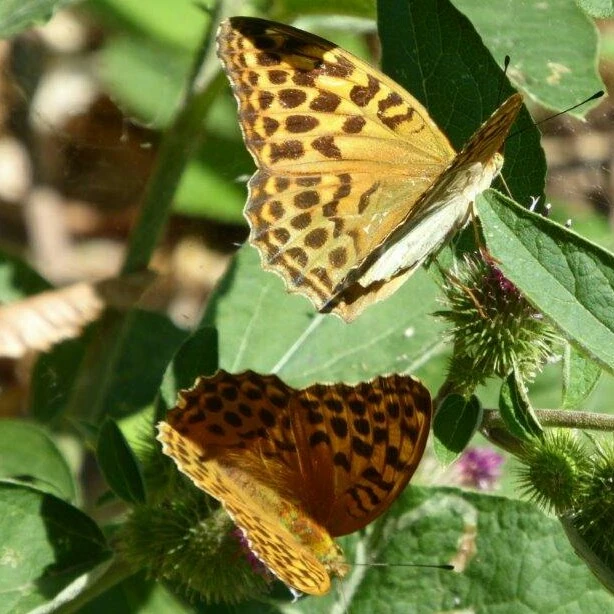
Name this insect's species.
Argynnis paphia
